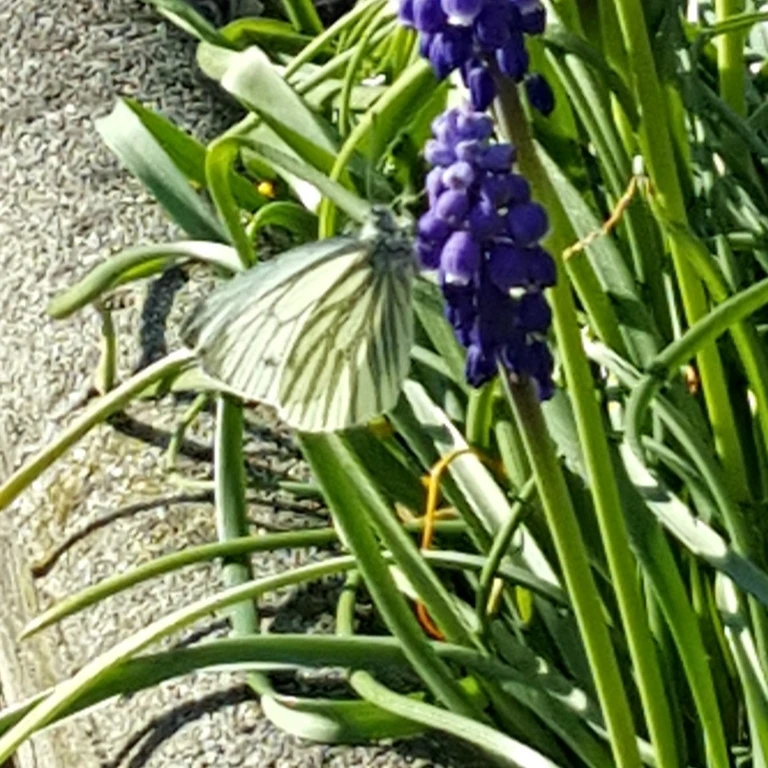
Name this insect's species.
Pieris napi
